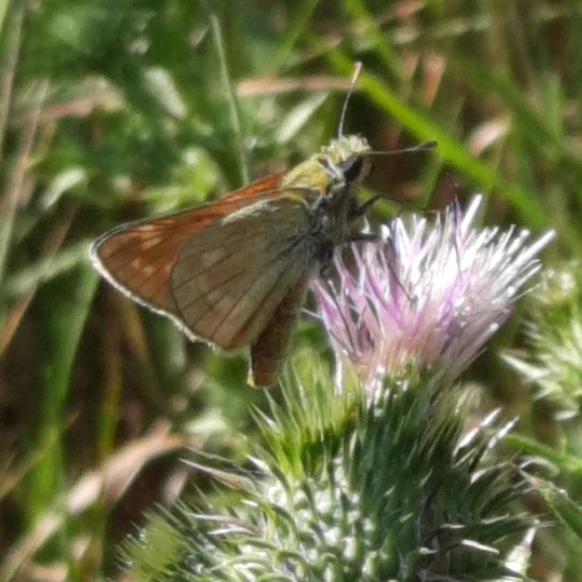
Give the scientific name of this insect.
Ochlodes sylvanus (also Ochlodes venata)
